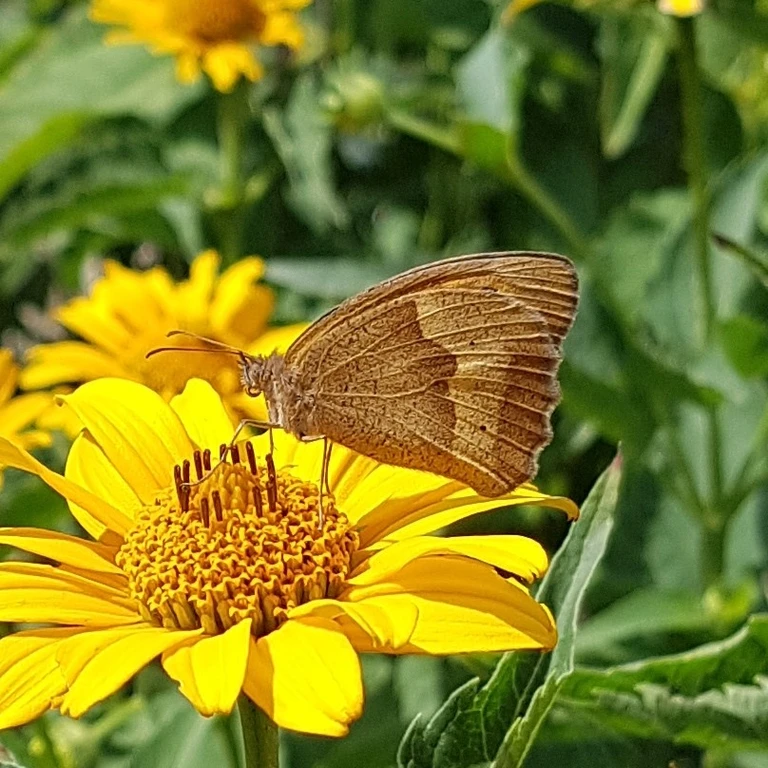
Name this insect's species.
Maniola jurtina
